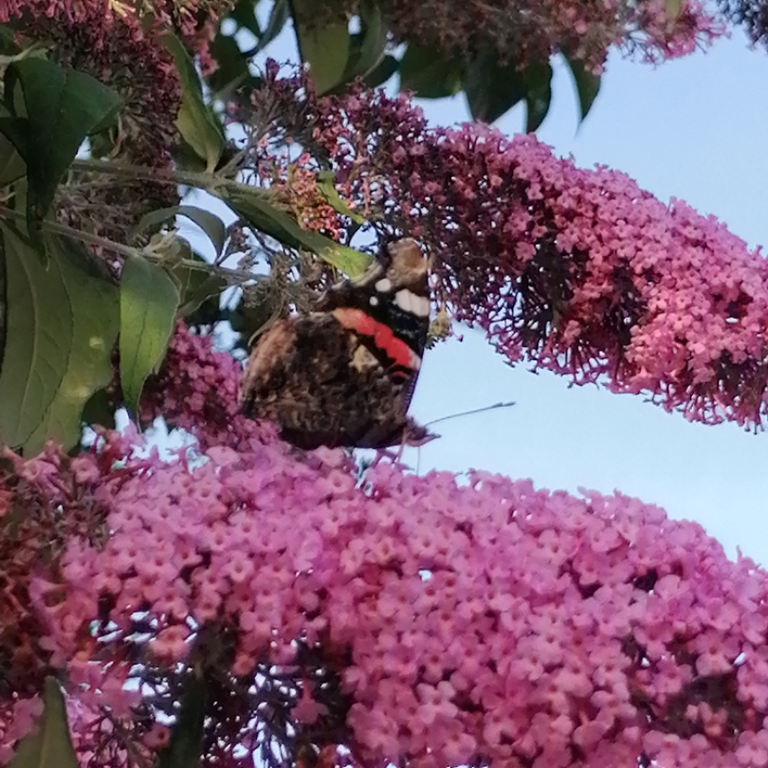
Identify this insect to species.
Vanessa atalanta
